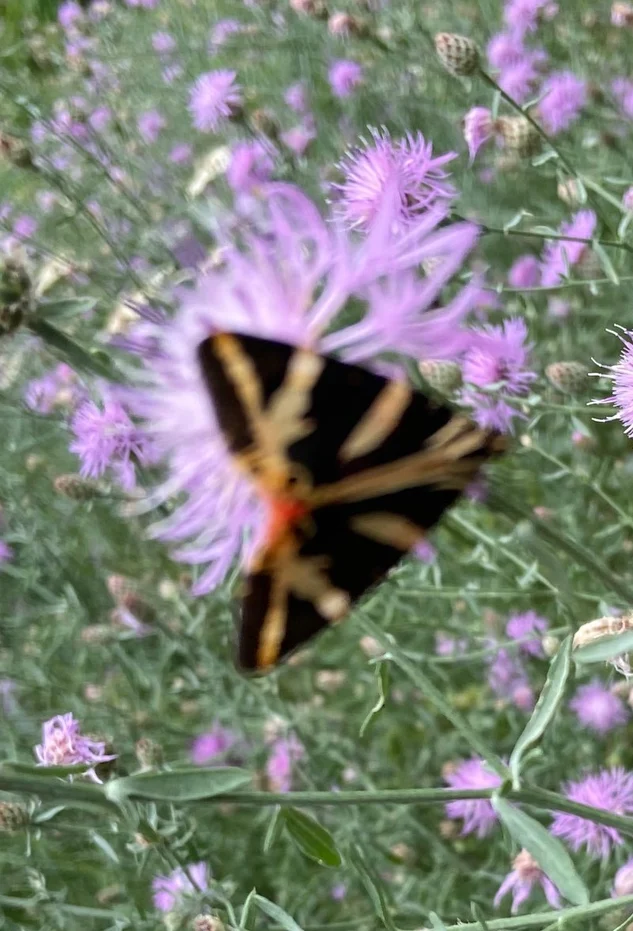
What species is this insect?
Euplagia quadripunctaria
